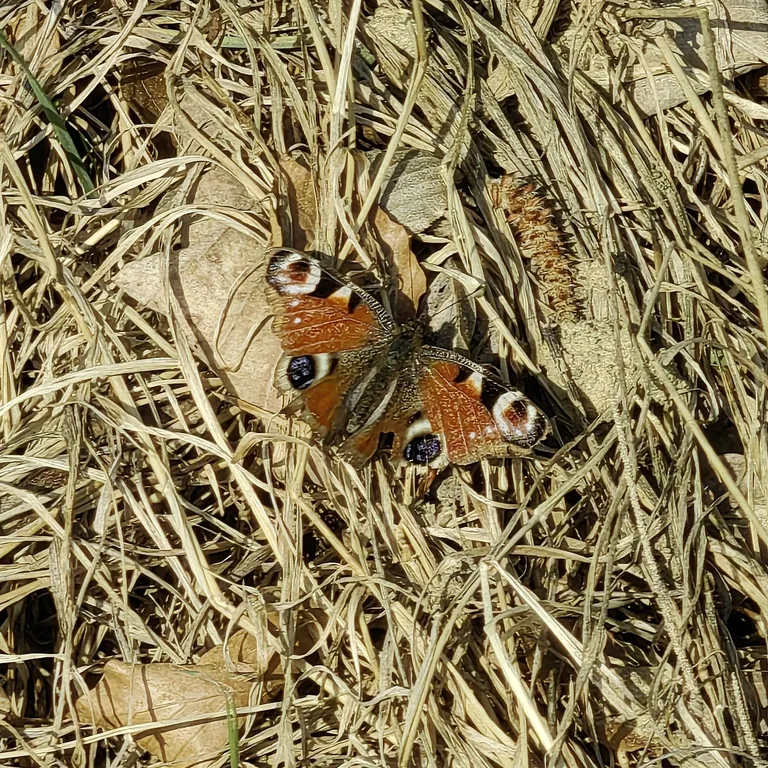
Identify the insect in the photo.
Aglais io
